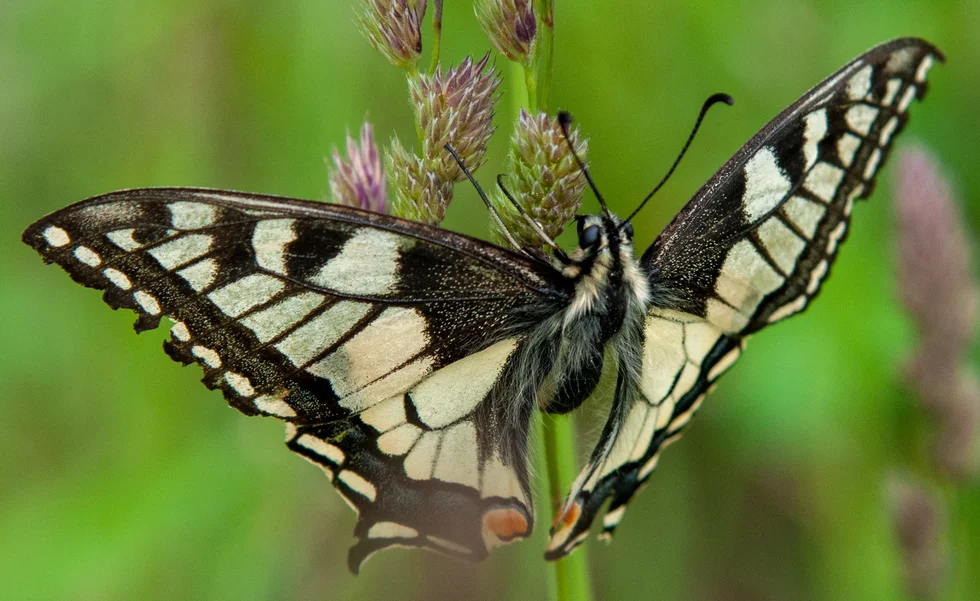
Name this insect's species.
Papilio machaon
